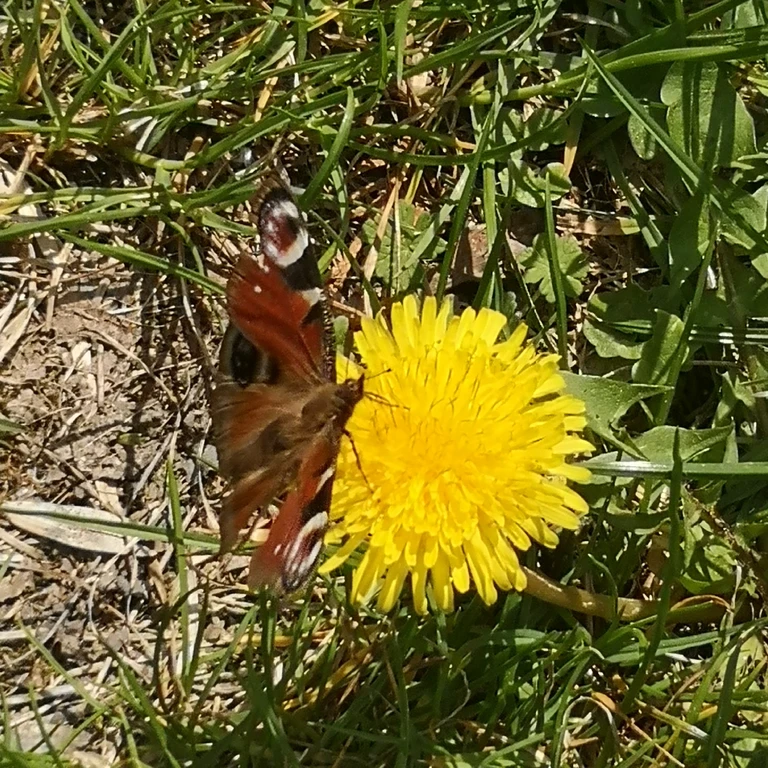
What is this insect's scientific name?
Aglais io
